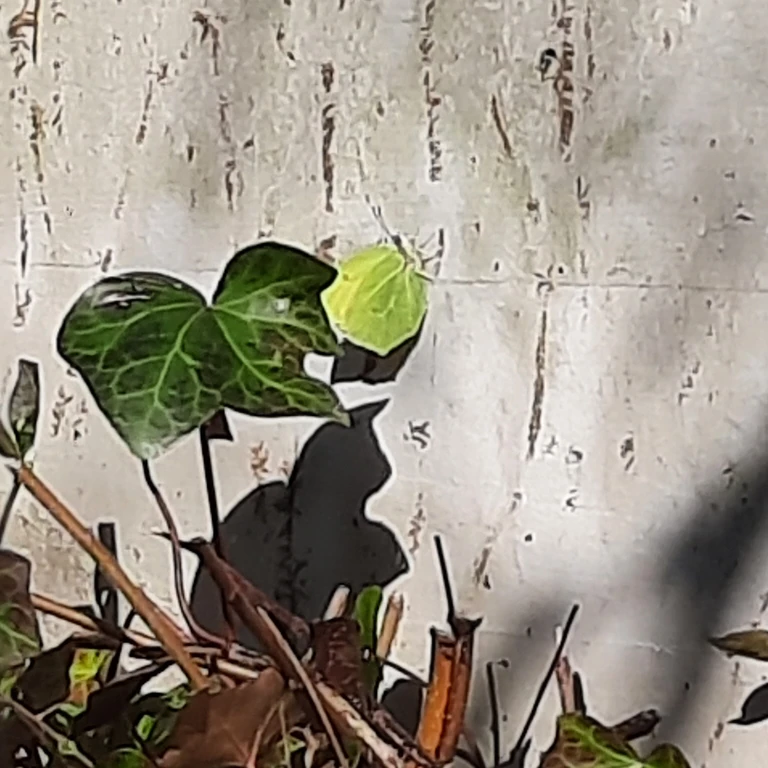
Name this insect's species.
Gonepteryx rhamni
